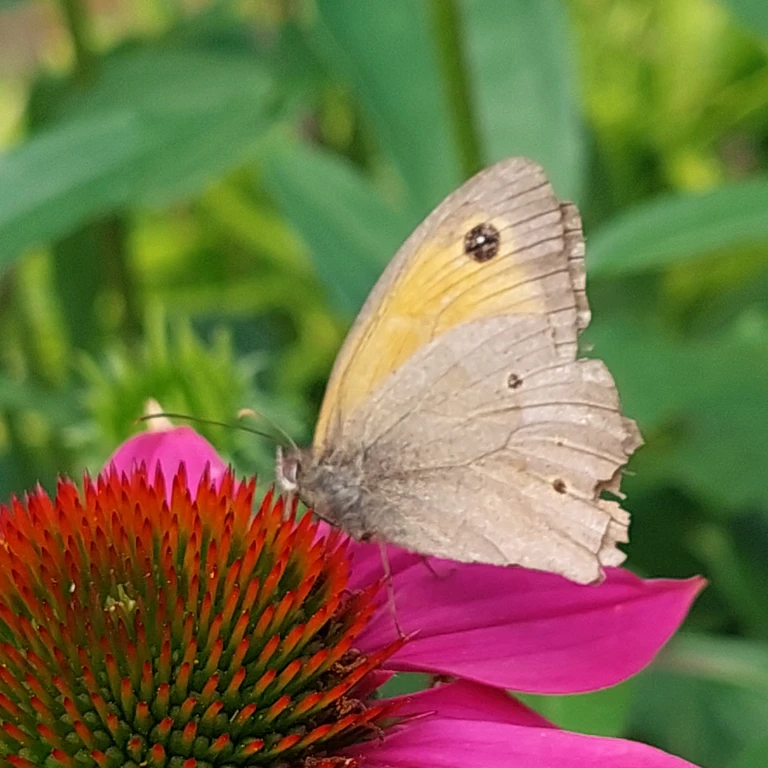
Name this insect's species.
Maniola jurtina
